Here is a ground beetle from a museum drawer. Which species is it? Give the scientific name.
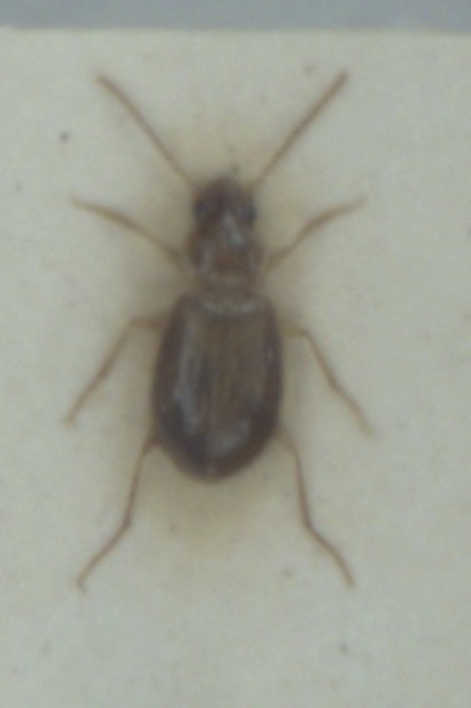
Ocys harpaloides
